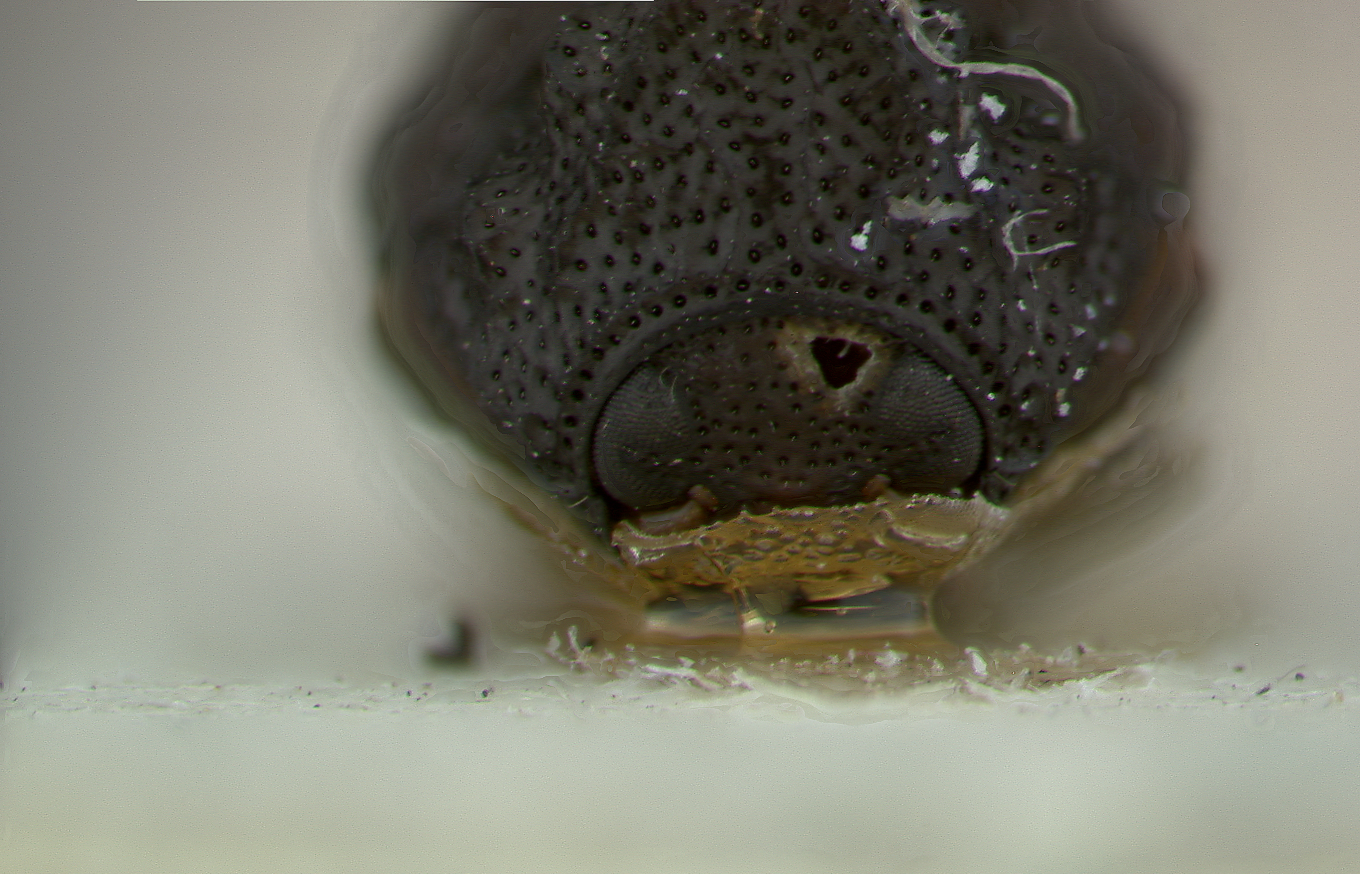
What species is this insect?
Chlamisus geniculatus
